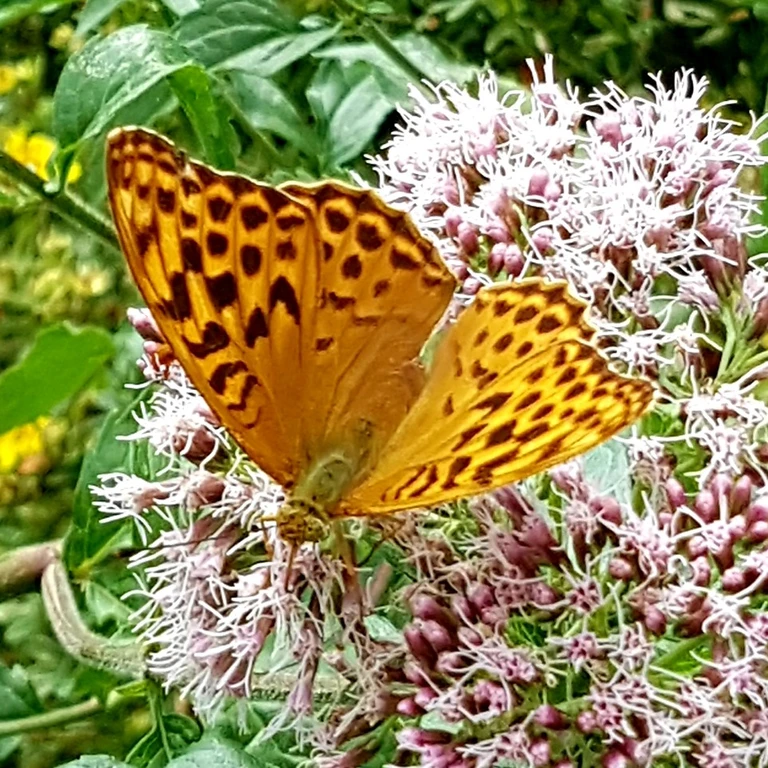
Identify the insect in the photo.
Argynnis paphia
